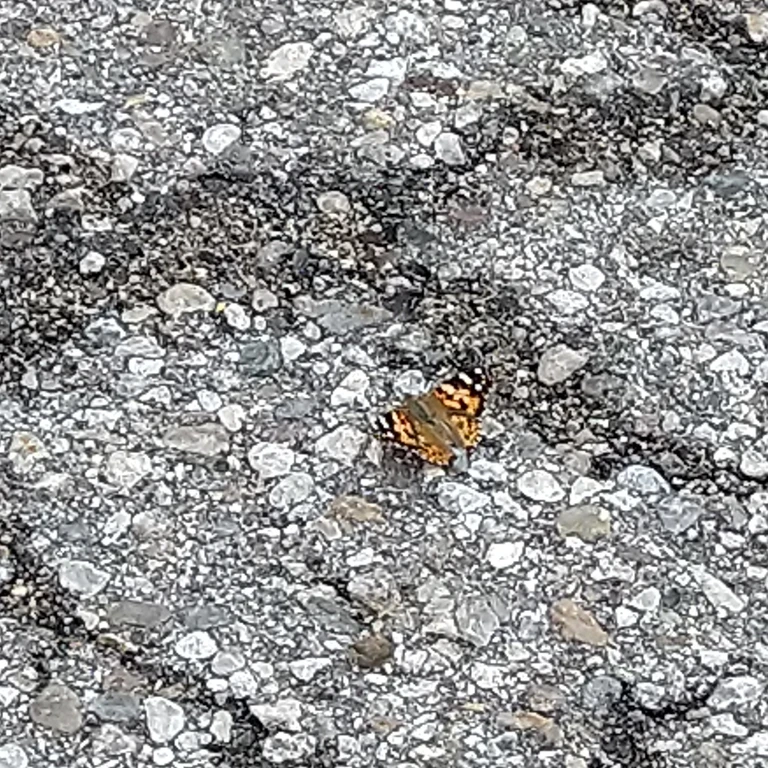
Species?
Vanessa cardui
